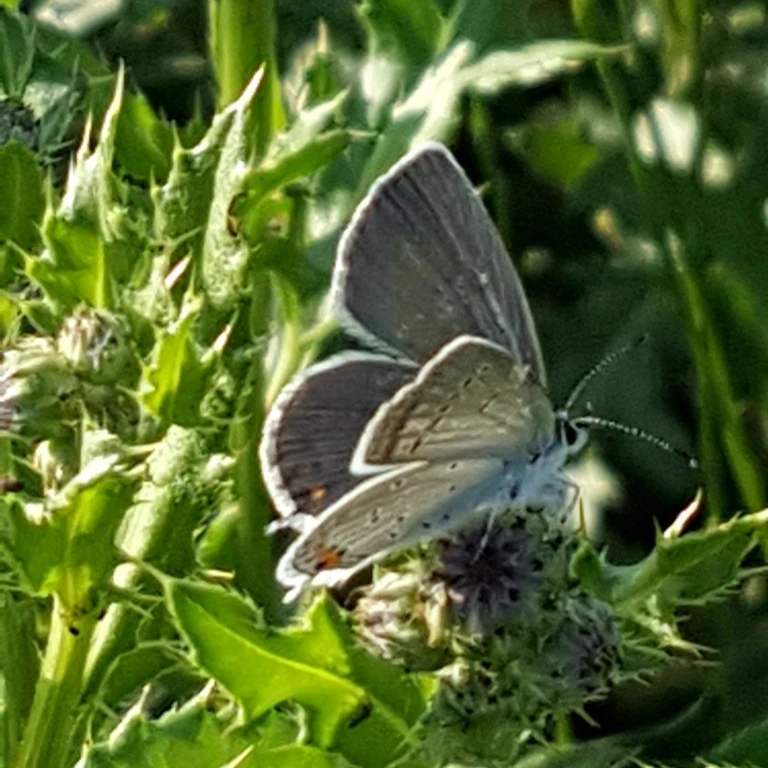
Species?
Cupido argiades (also Elkalyce argiades)
